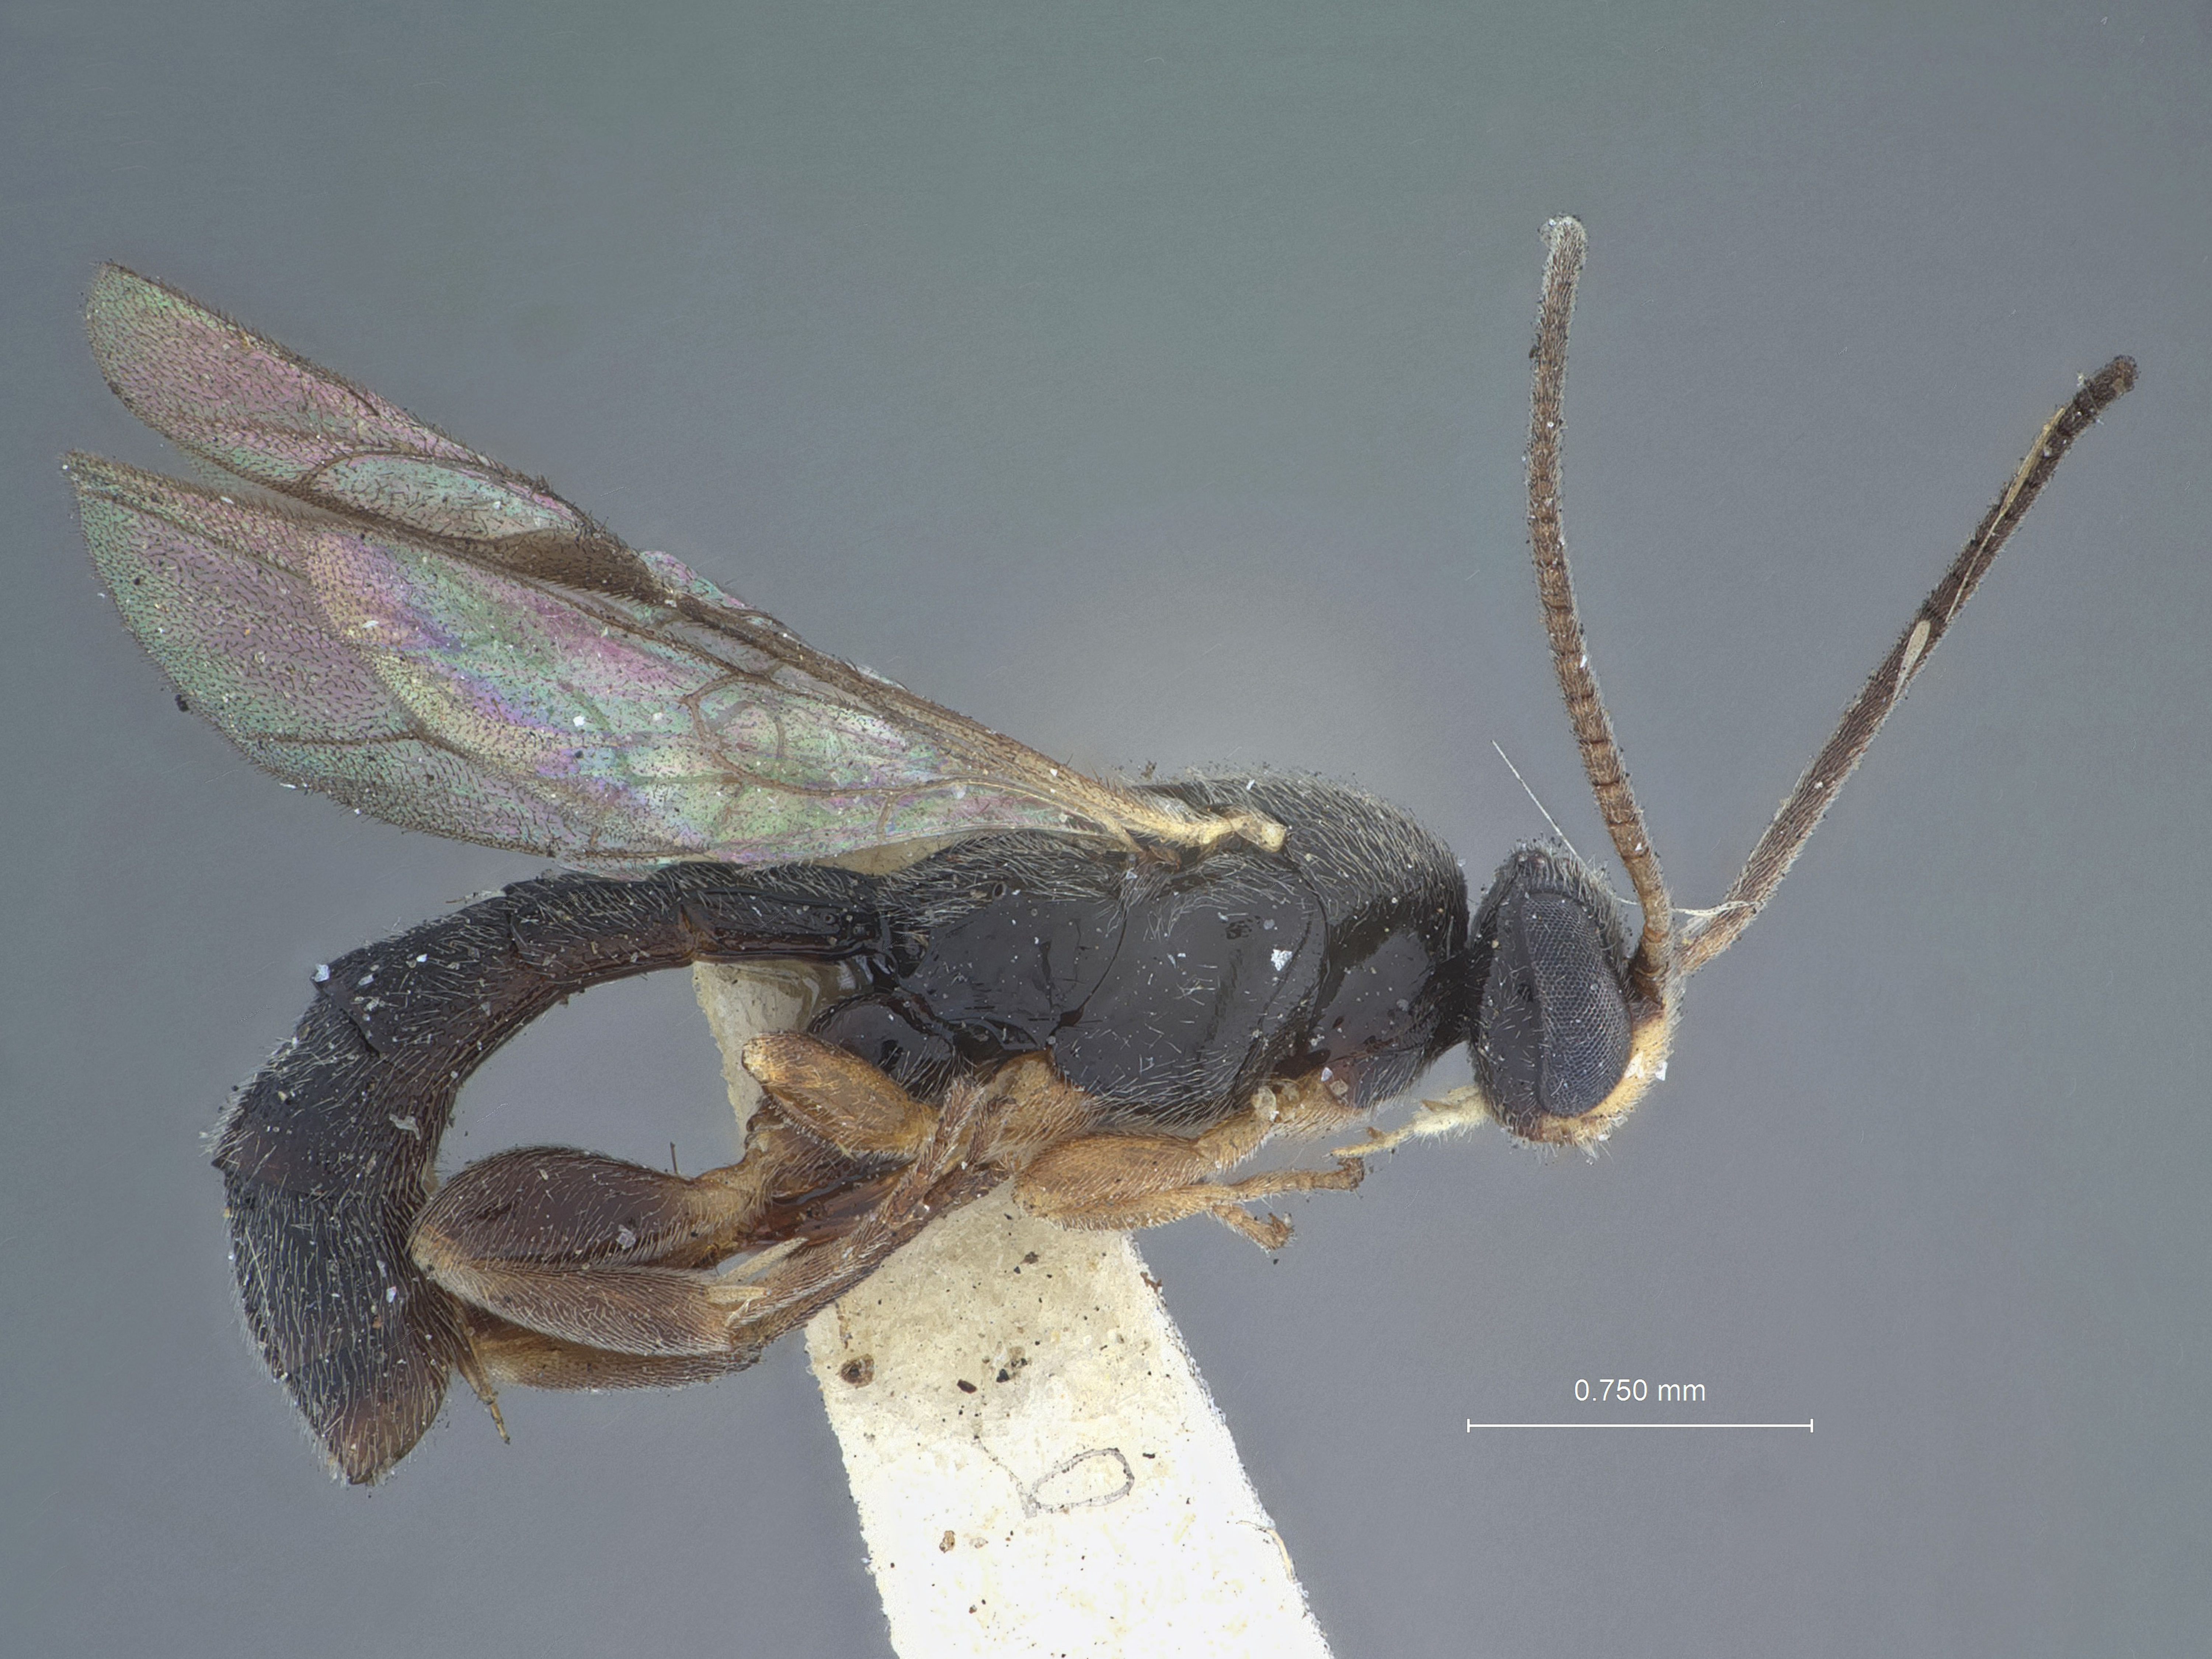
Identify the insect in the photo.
Trieces ciliosus
